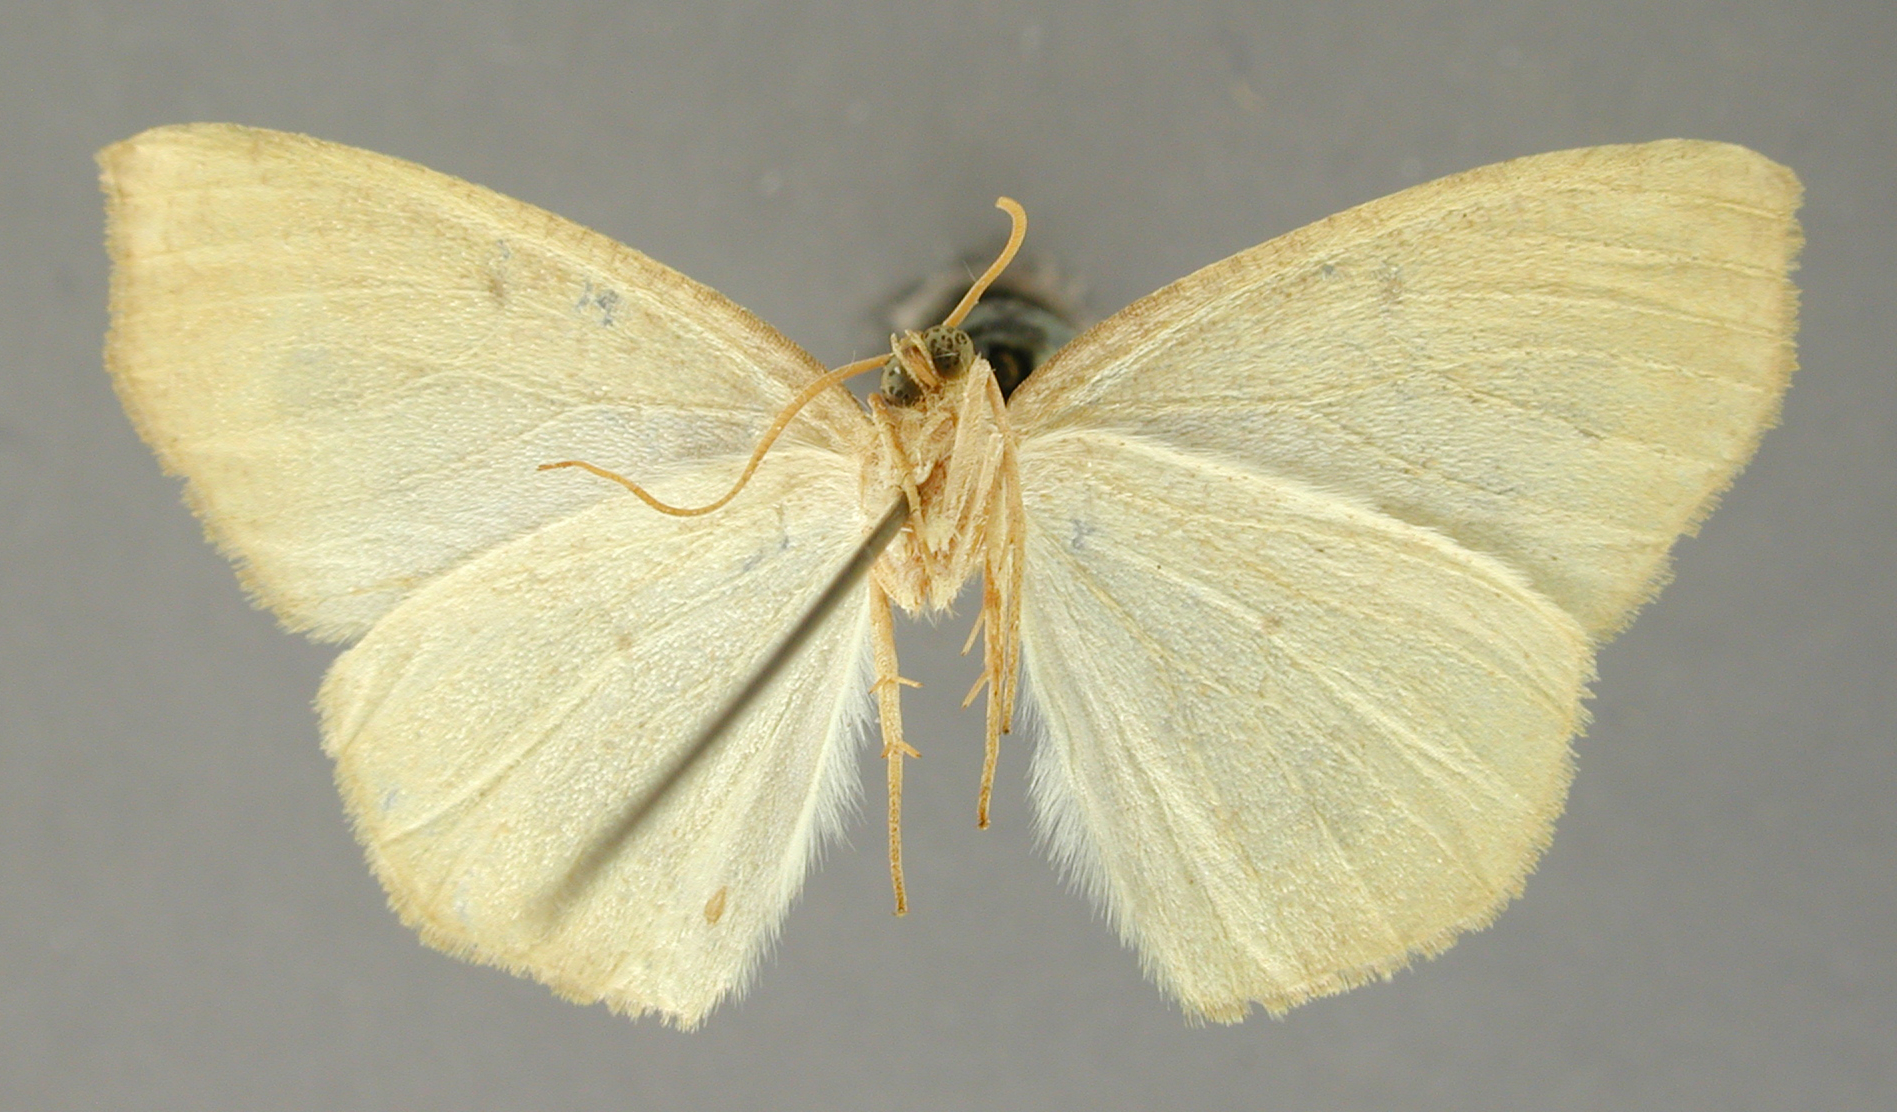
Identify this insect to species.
Apicia ischyrizoaria
